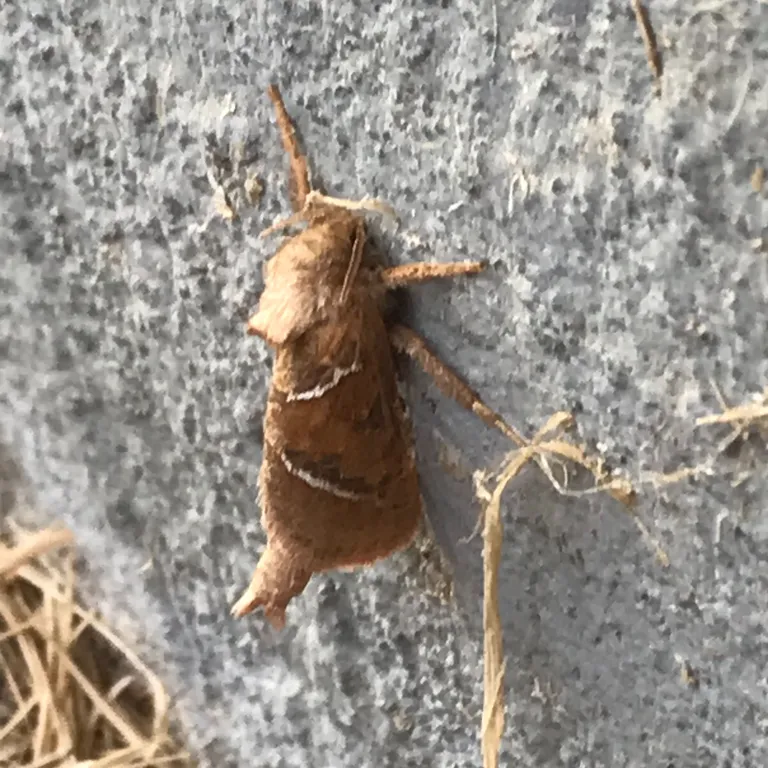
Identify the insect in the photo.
Triodia sylvina
